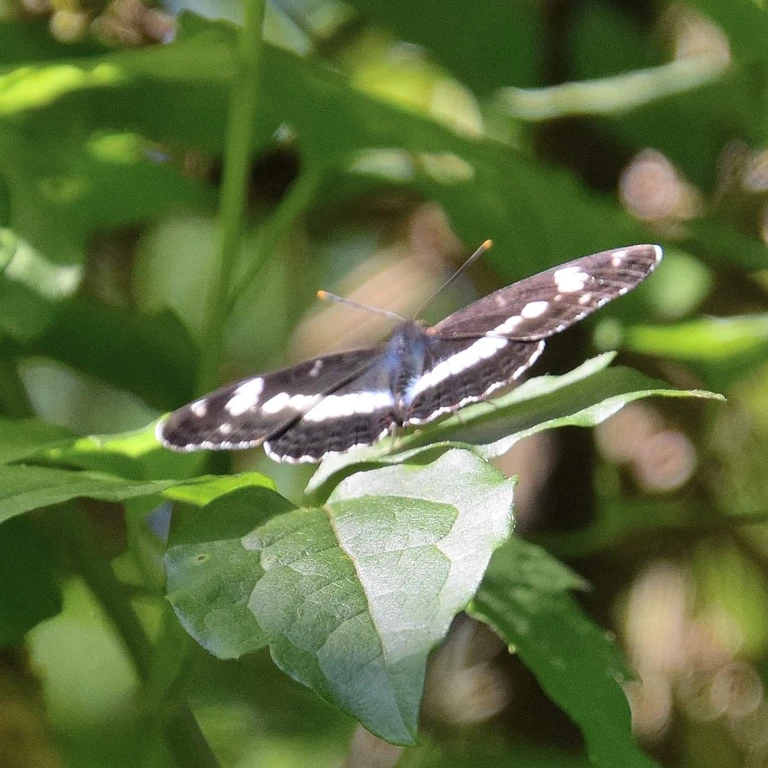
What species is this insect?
Limenitis camilla (also Ladoga camilla)
